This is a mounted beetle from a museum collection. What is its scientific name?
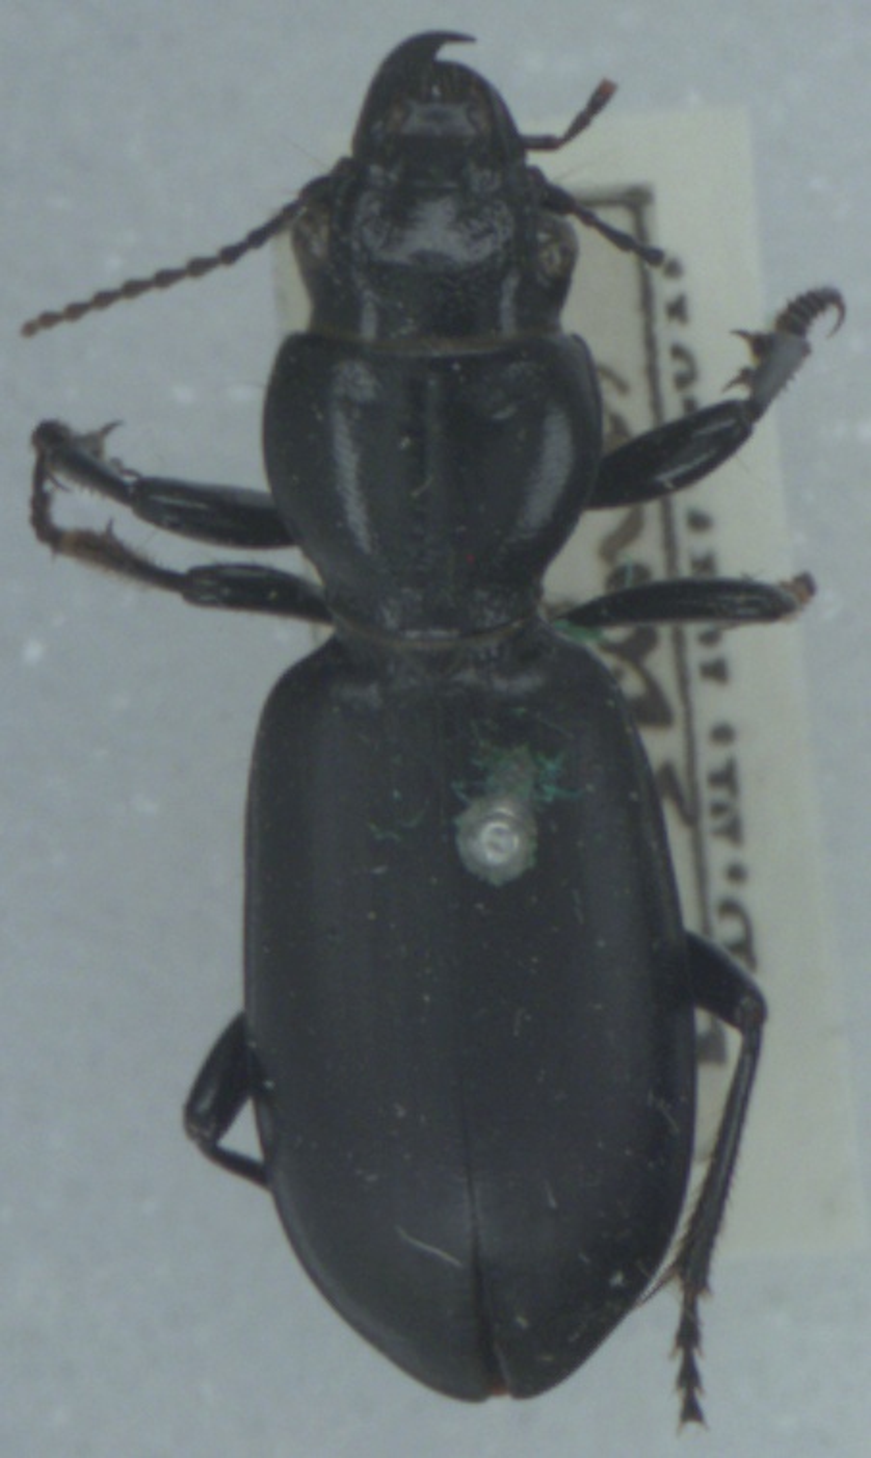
Broscus cephalotes
